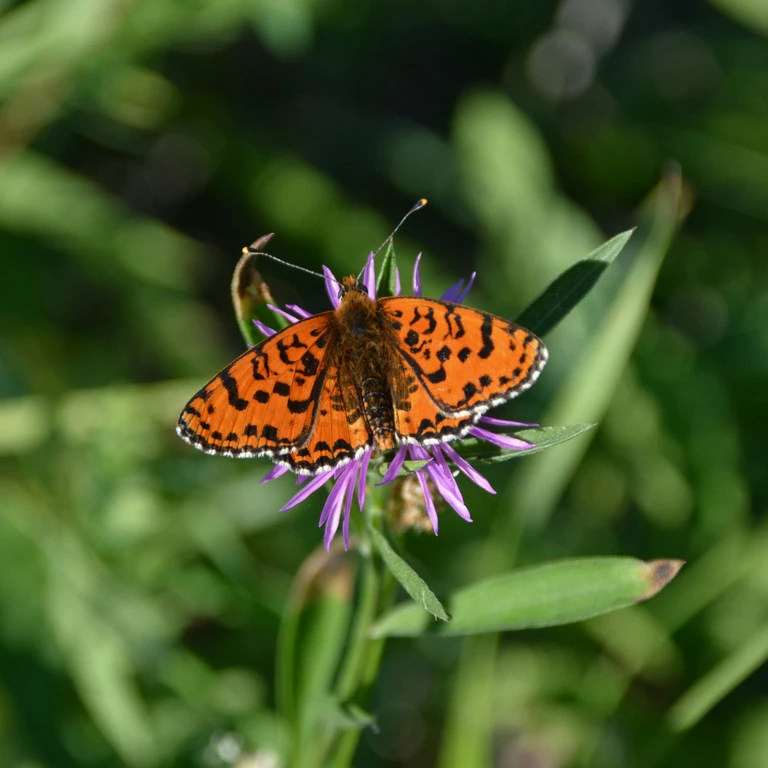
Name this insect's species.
Melitaea didyma
